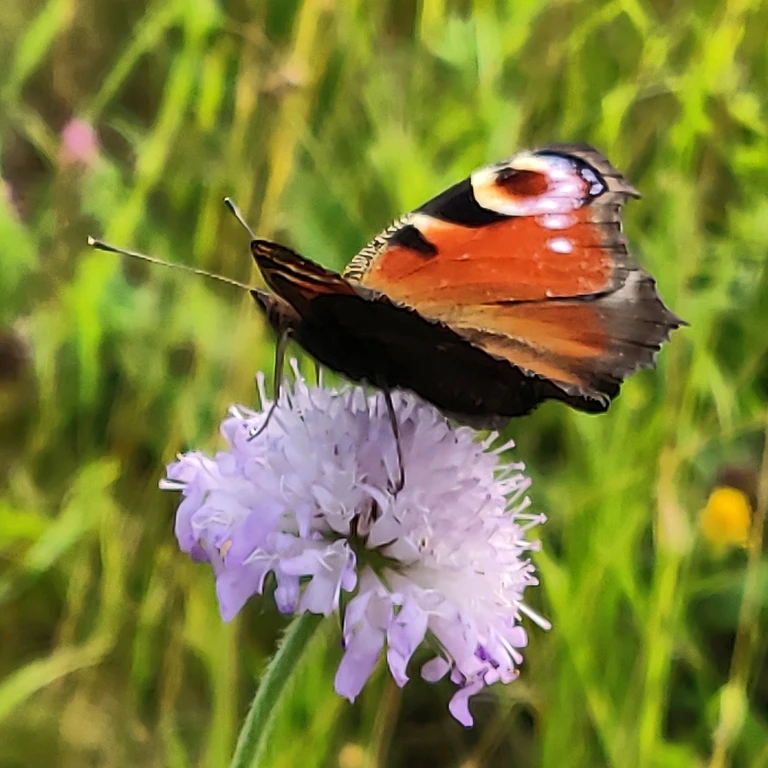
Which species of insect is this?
Aglais io
